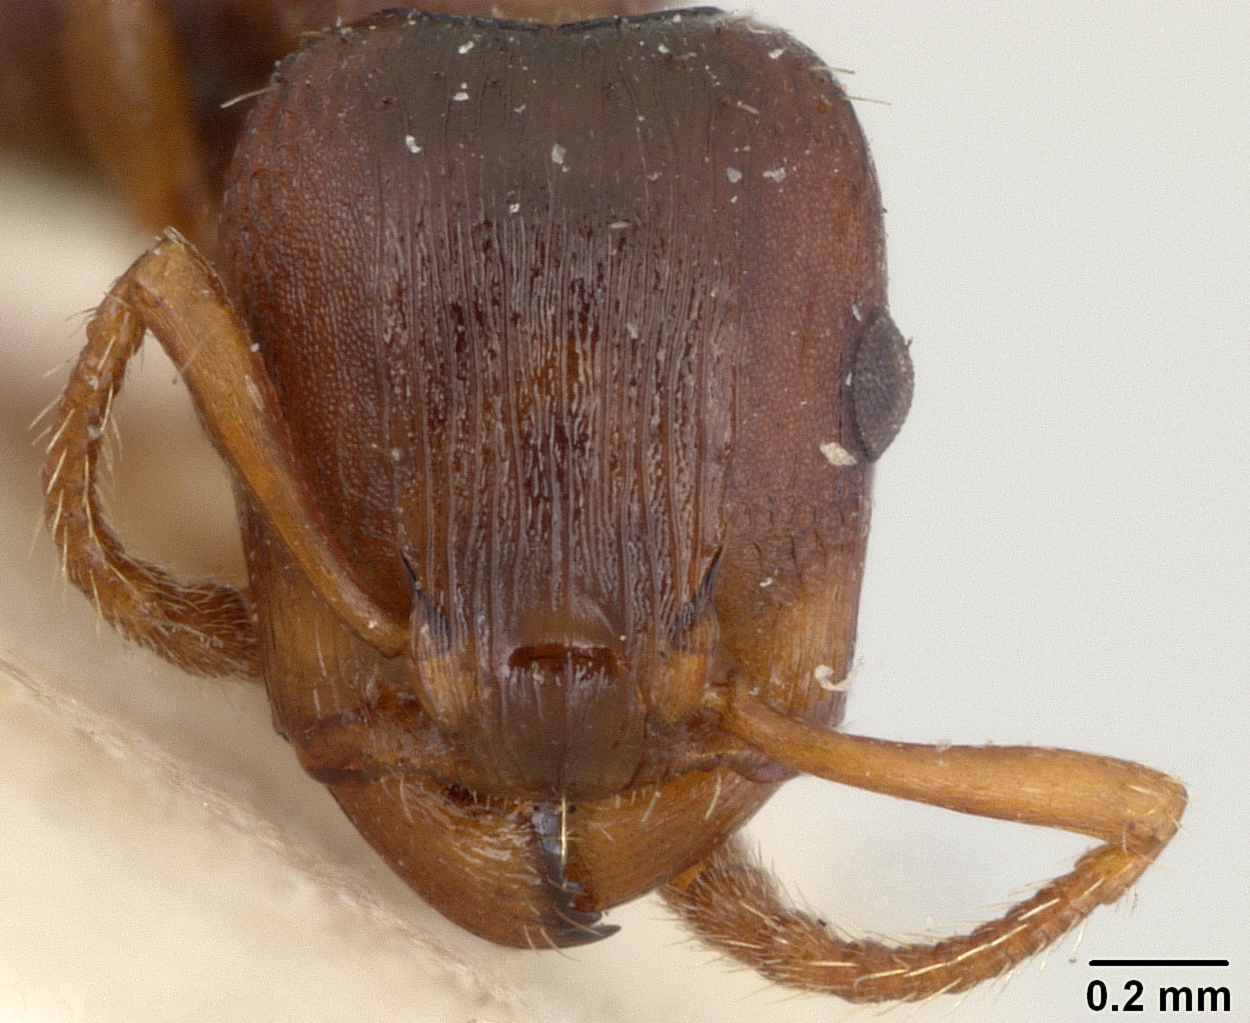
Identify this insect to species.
Podomyrma densestrigosa
